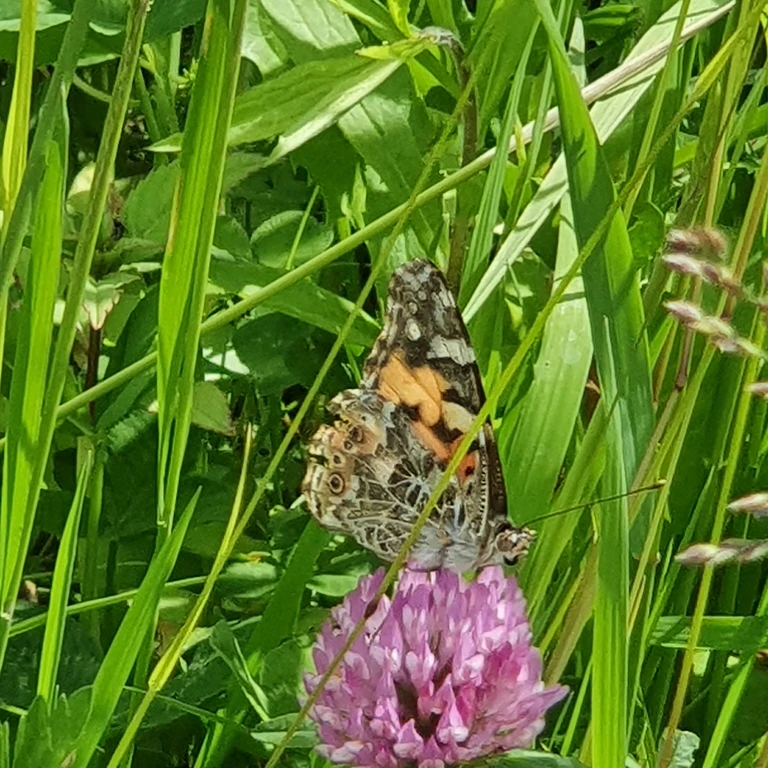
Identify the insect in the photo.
Vanessa cardui
